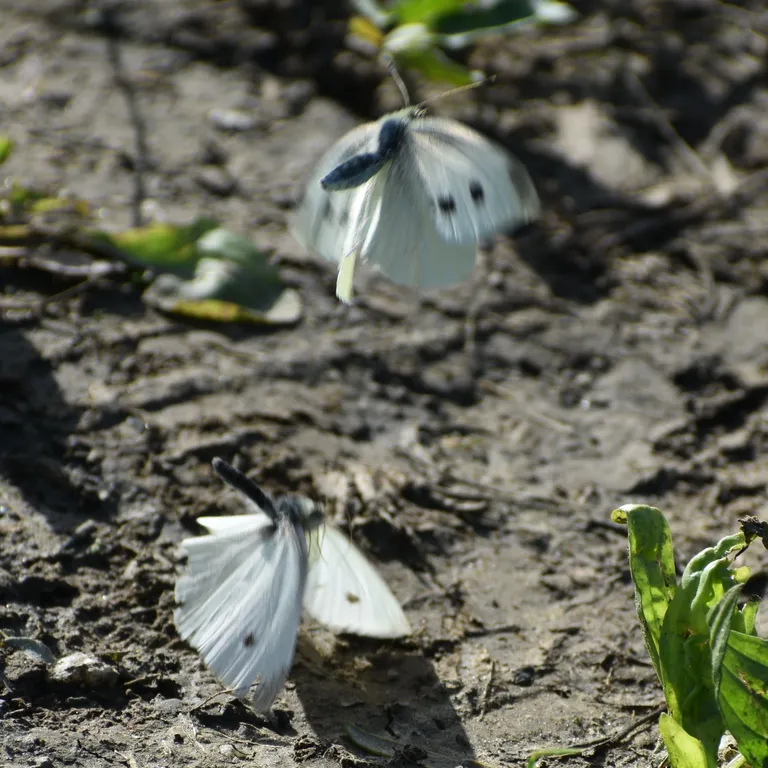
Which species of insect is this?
Pieris rapae
